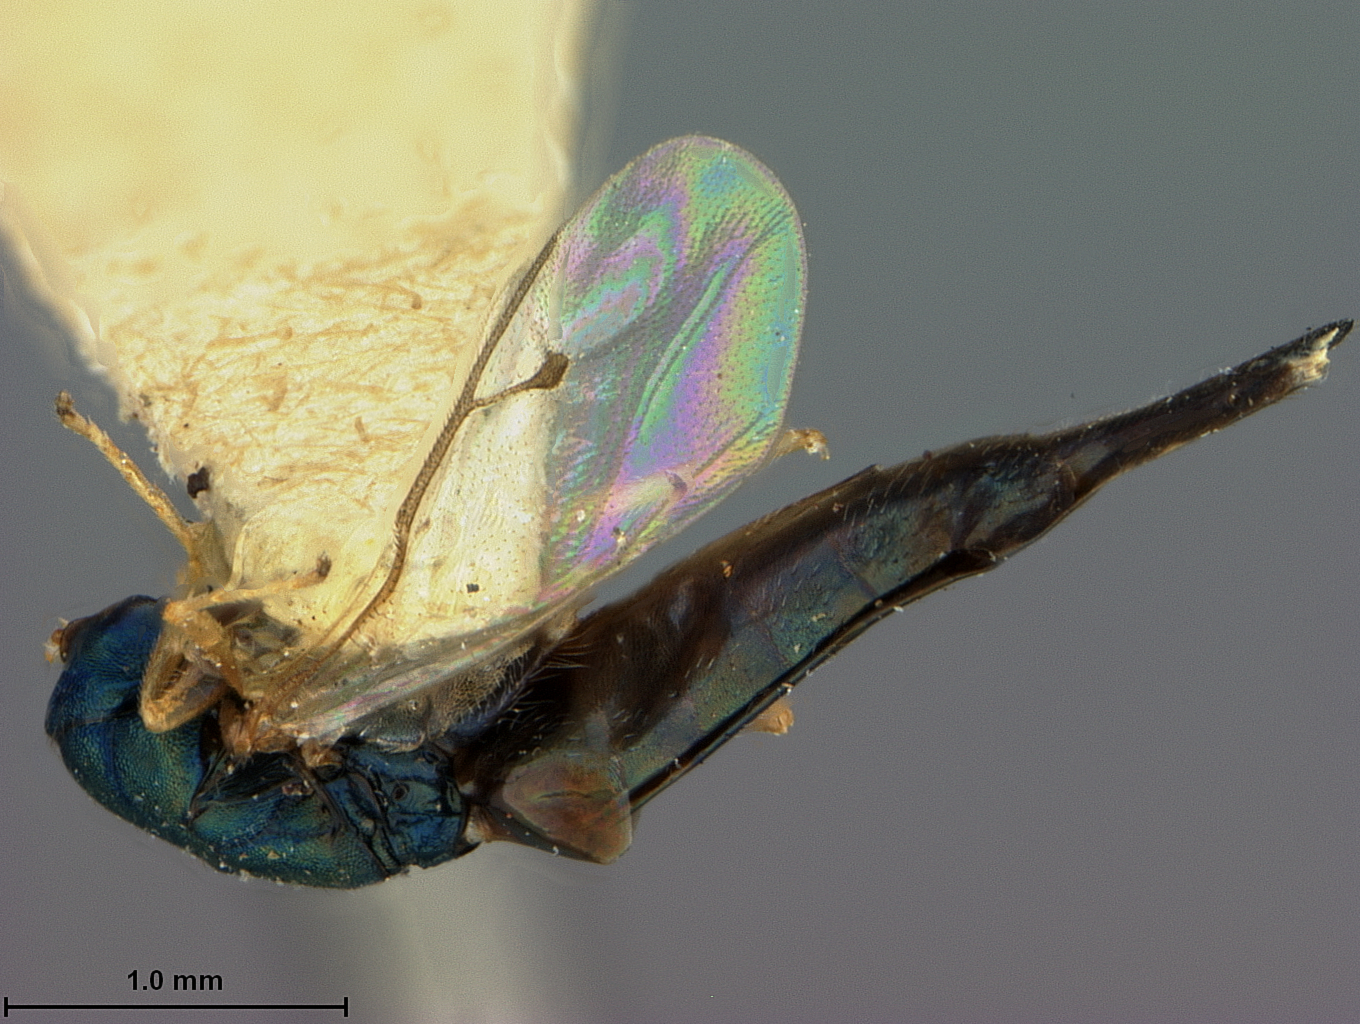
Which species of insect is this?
Cecidostiba dendroctoni
